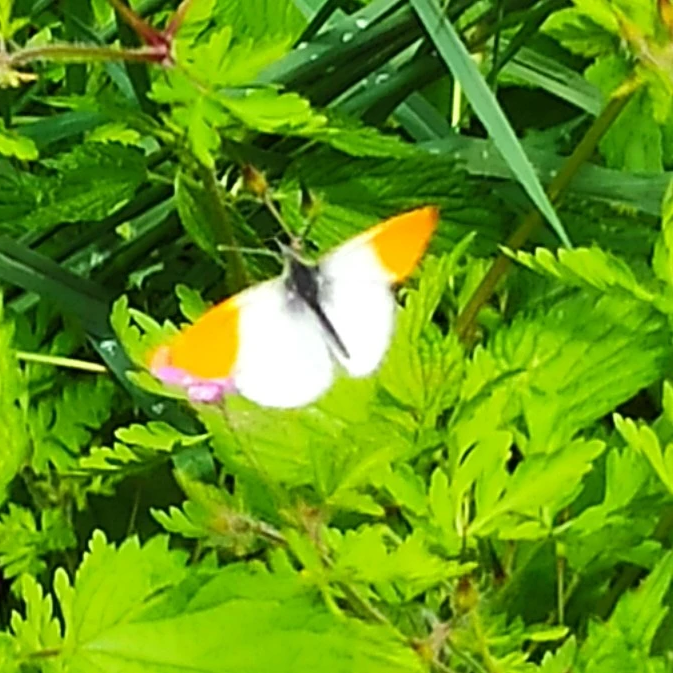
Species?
Anthocharis cardamines
